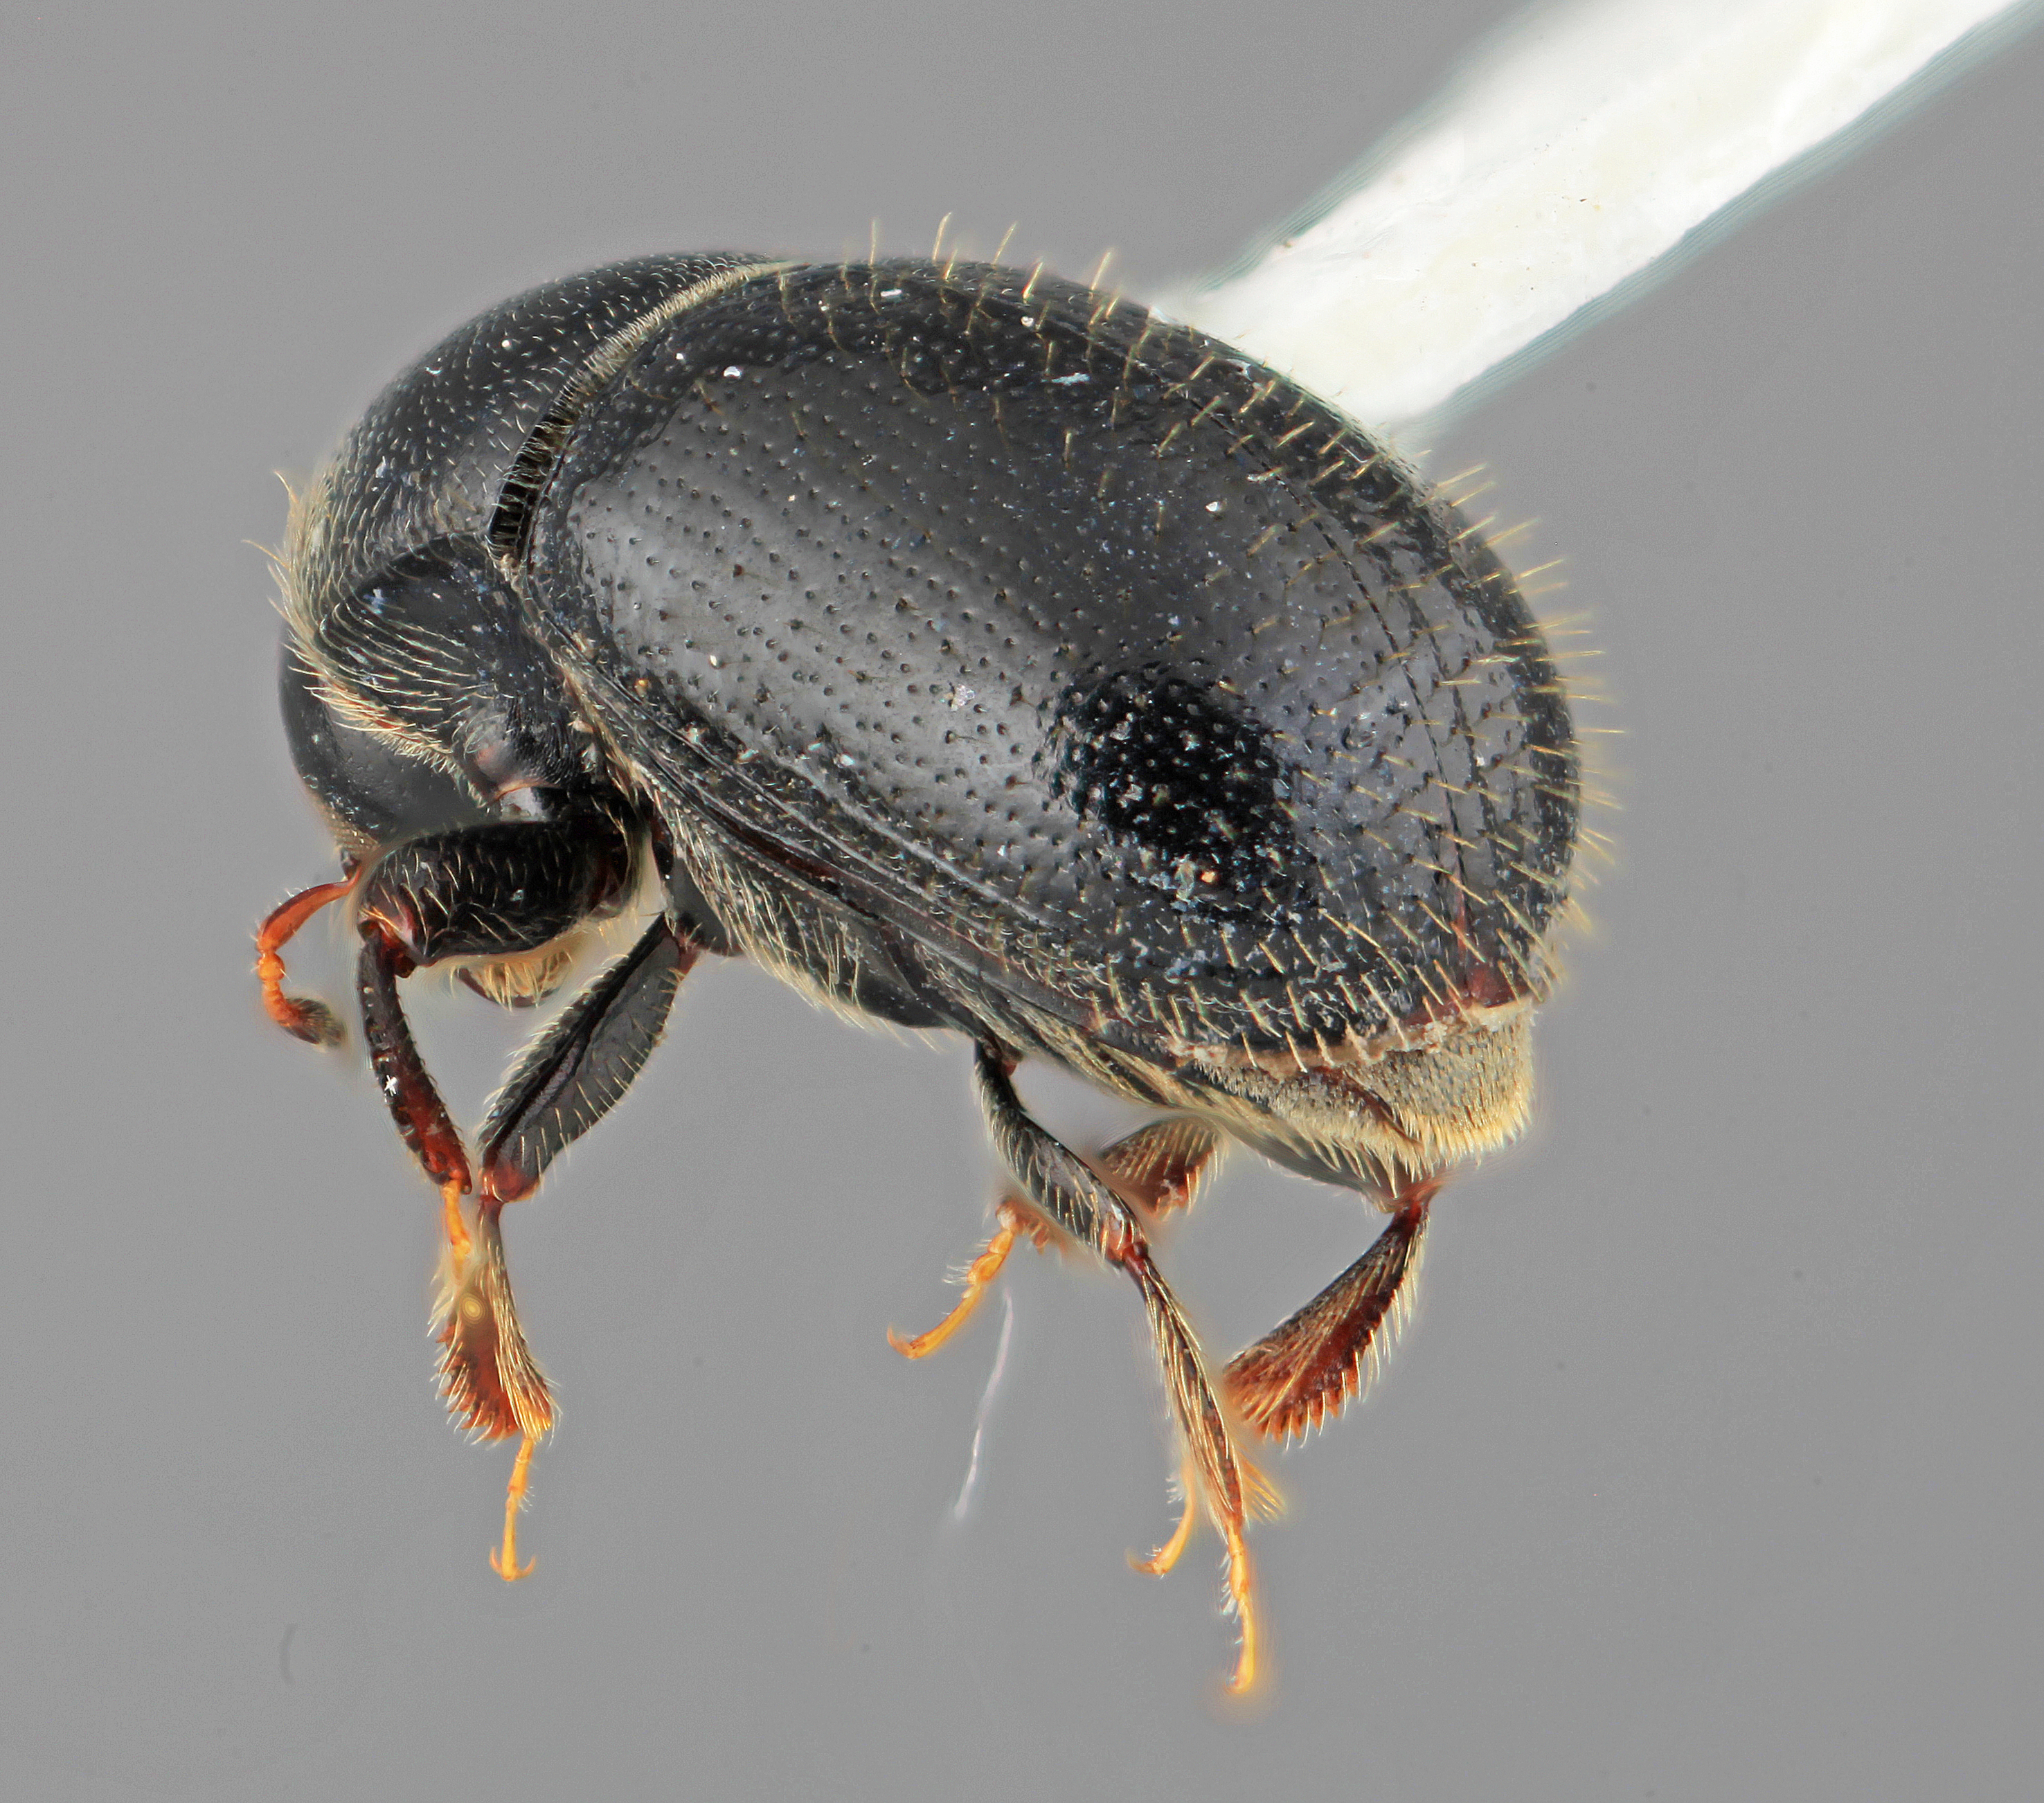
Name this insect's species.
Scolytodes festus
